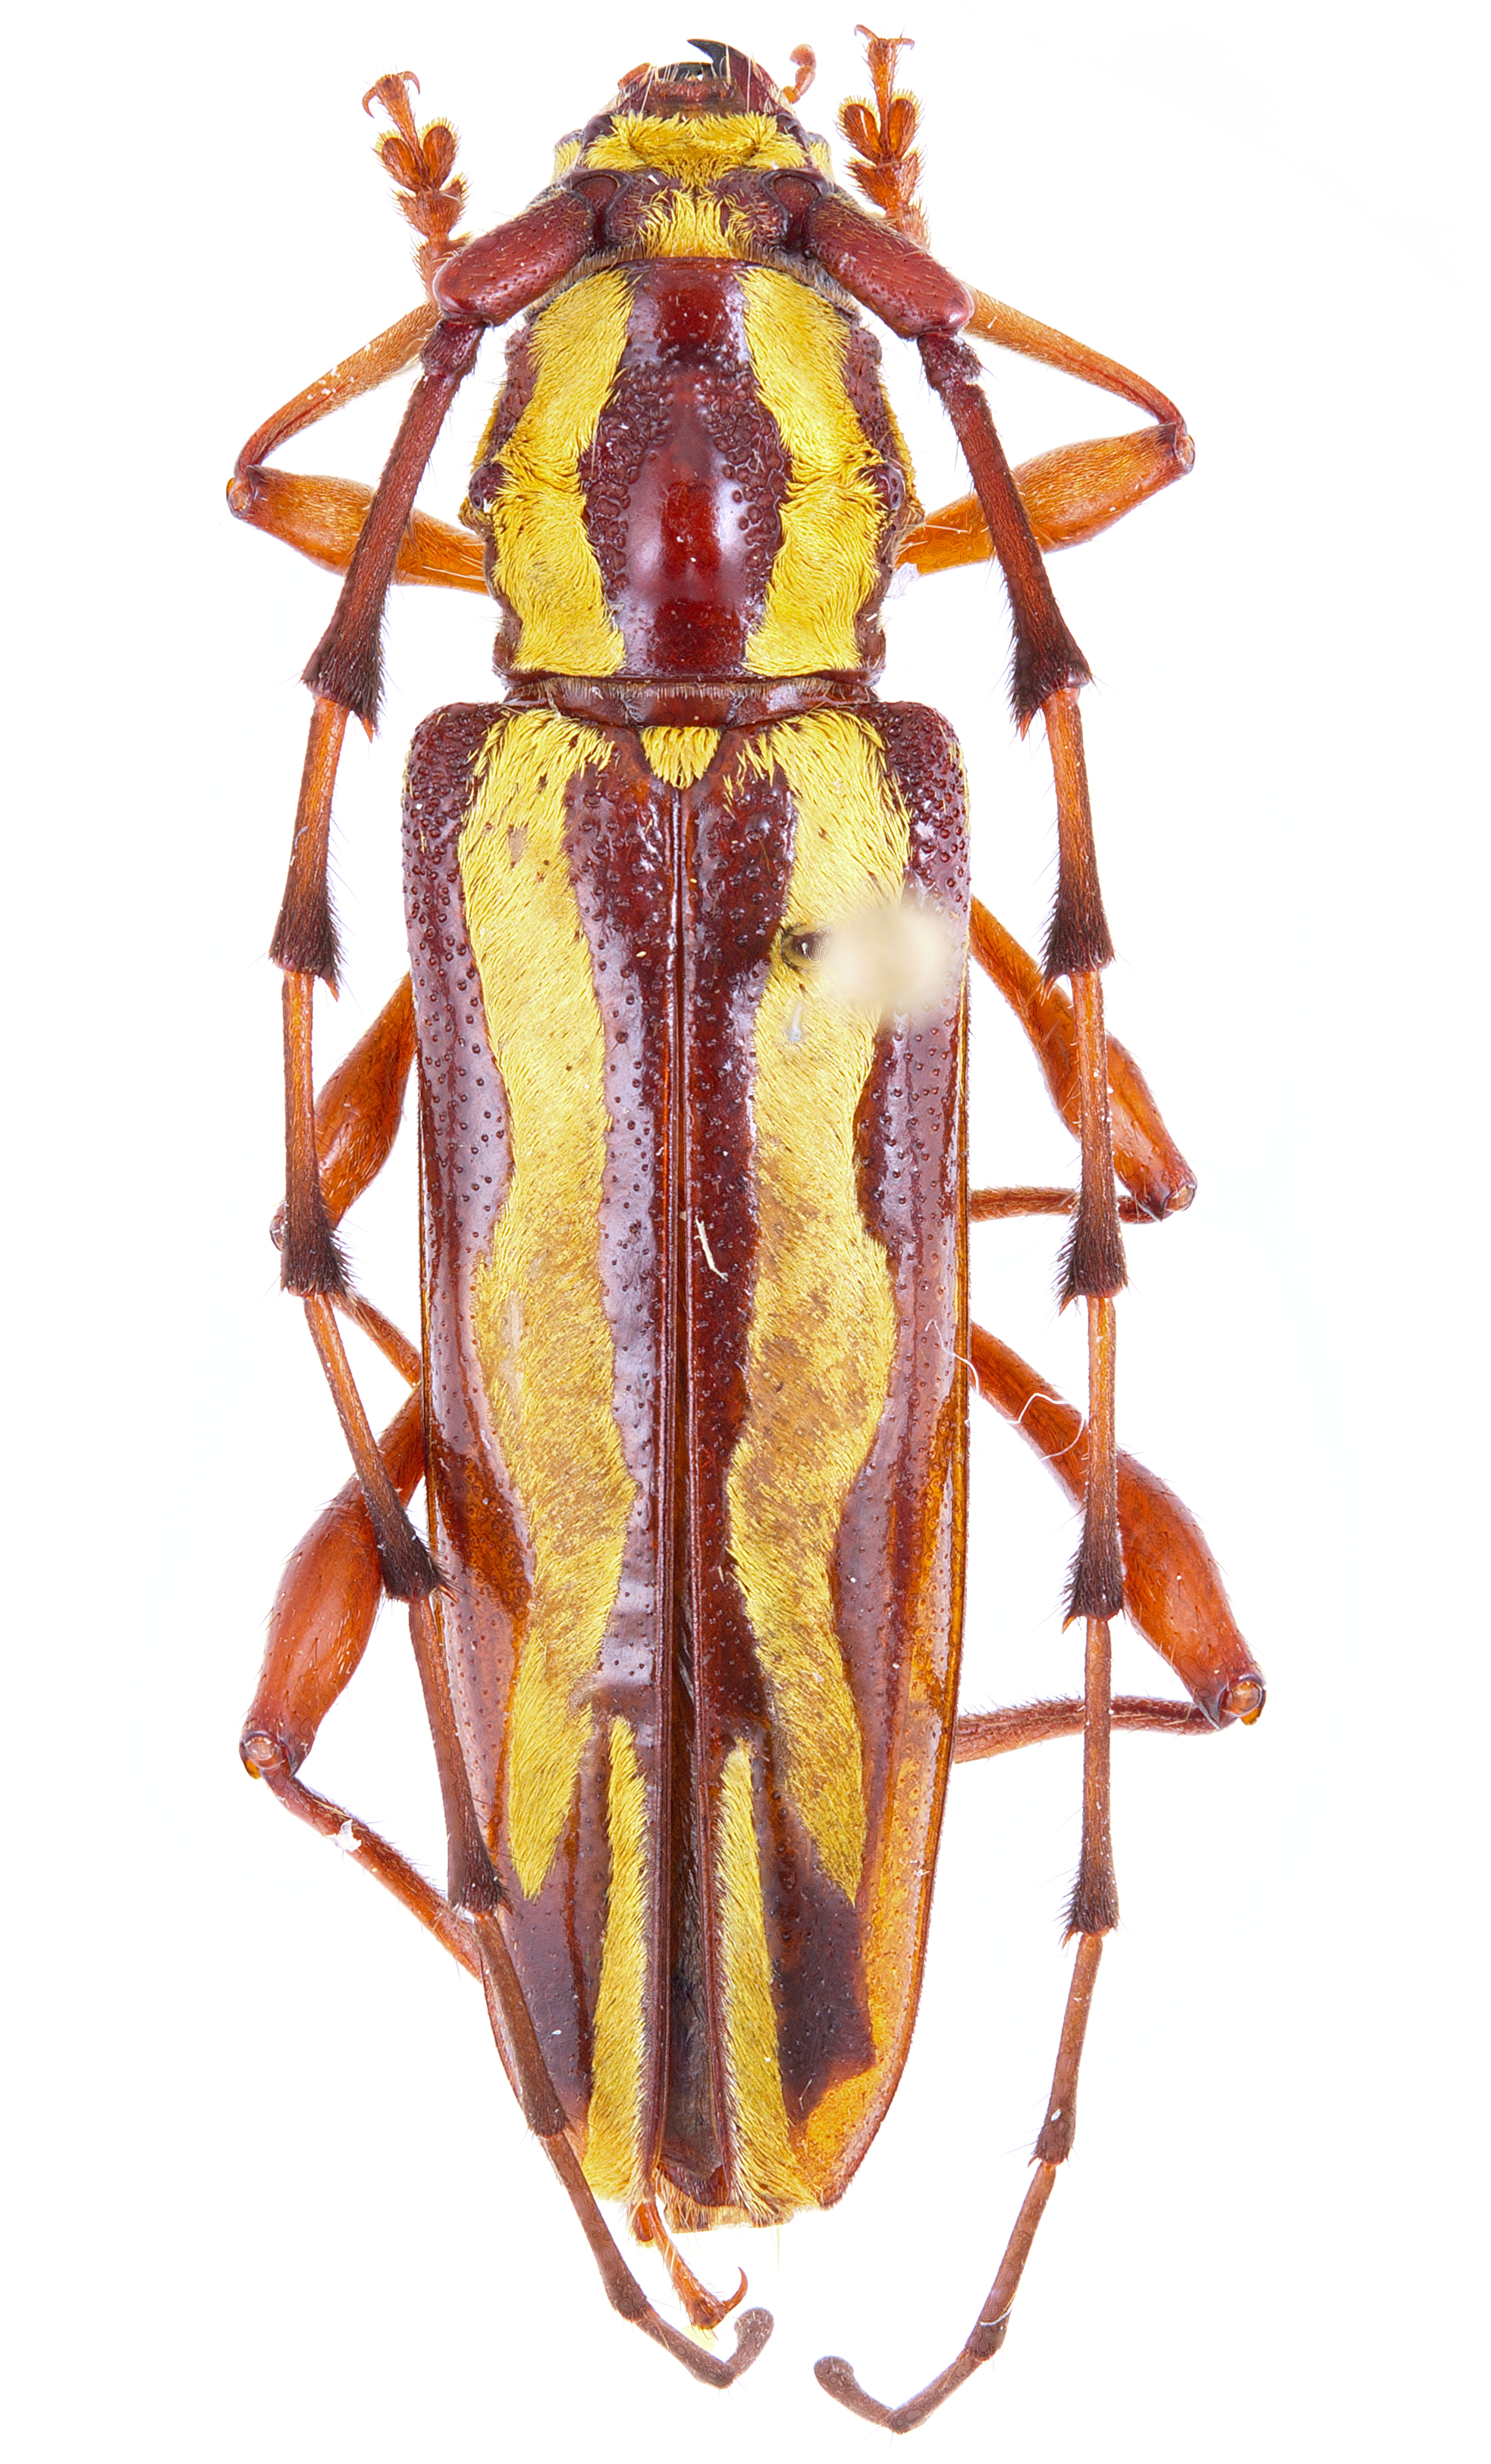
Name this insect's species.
Ornithia mexicana
